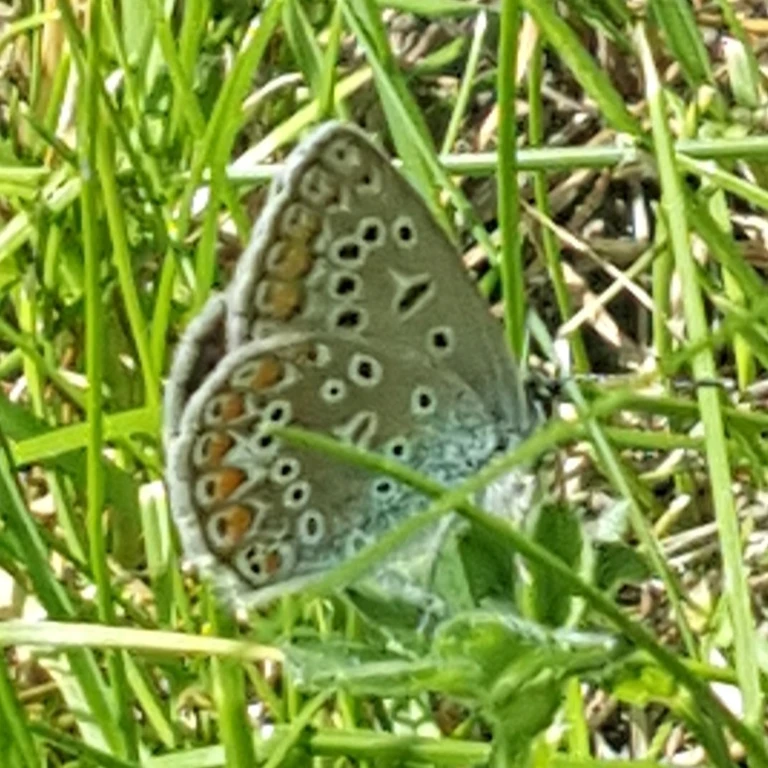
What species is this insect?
Polyommatus icarus
